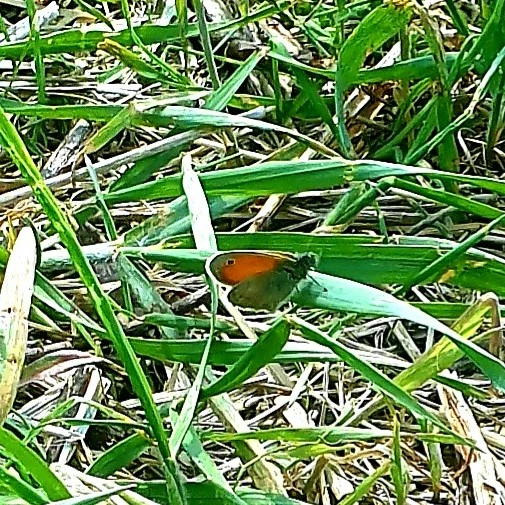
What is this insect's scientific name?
Coenonympha pamphilus
